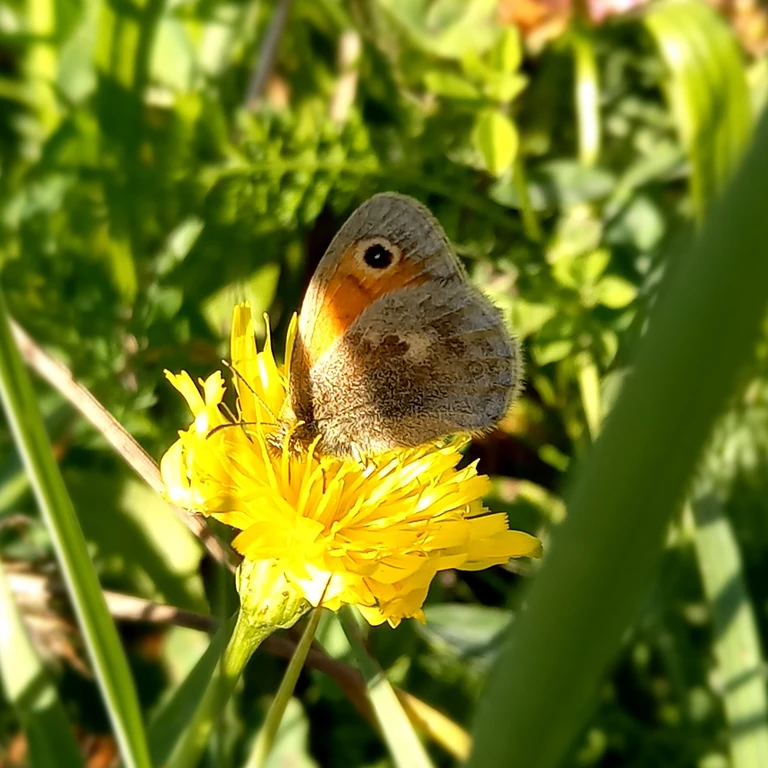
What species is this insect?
Coenonympha pamphilus
